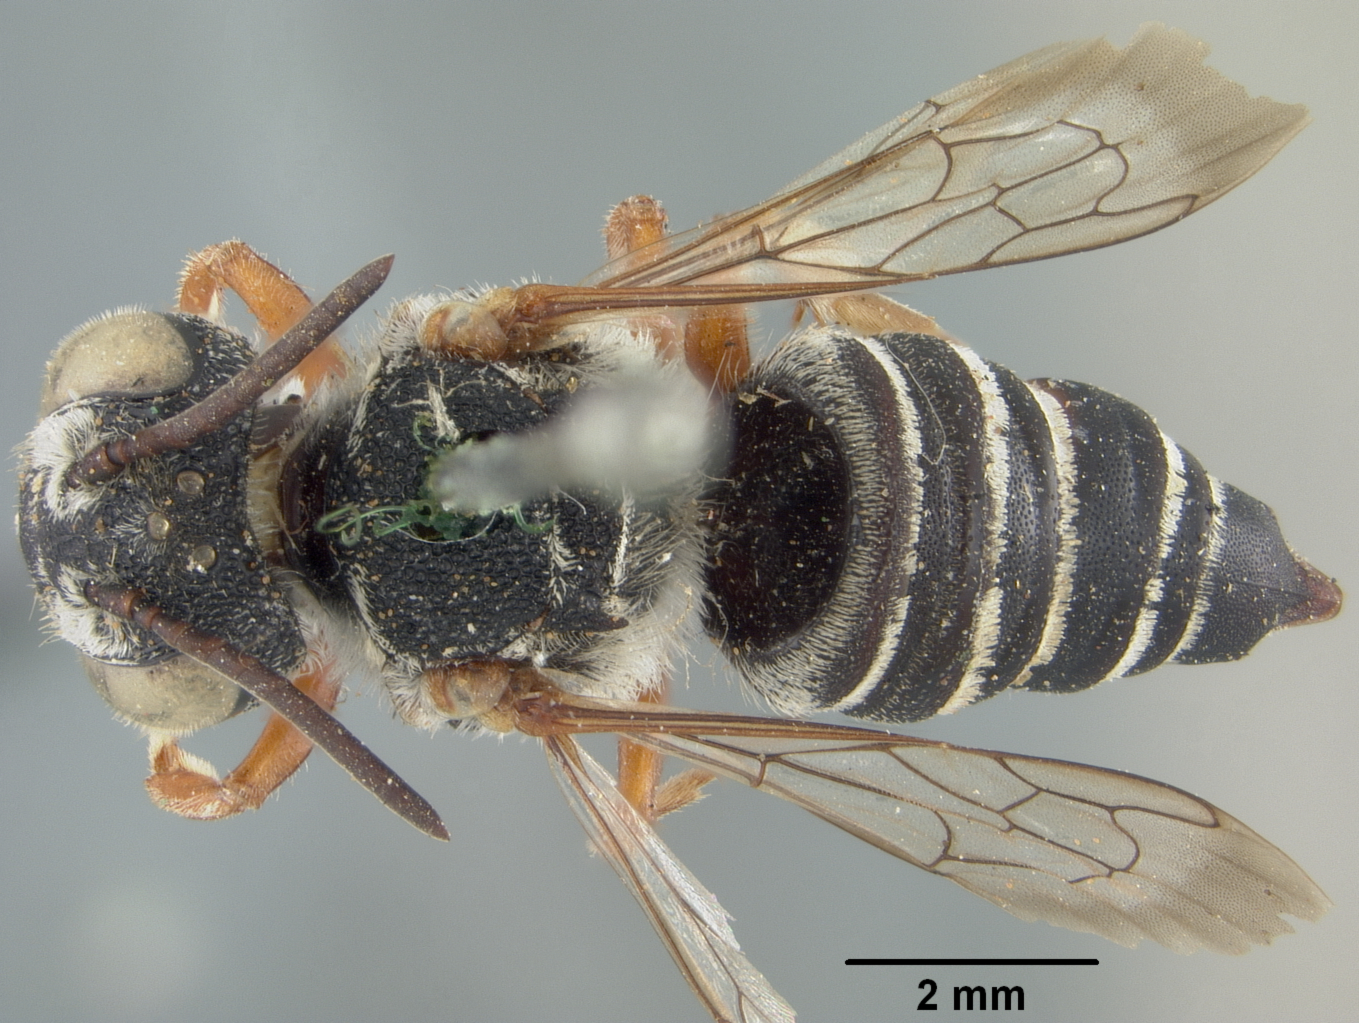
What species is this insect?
Coelioxys coquilletti
